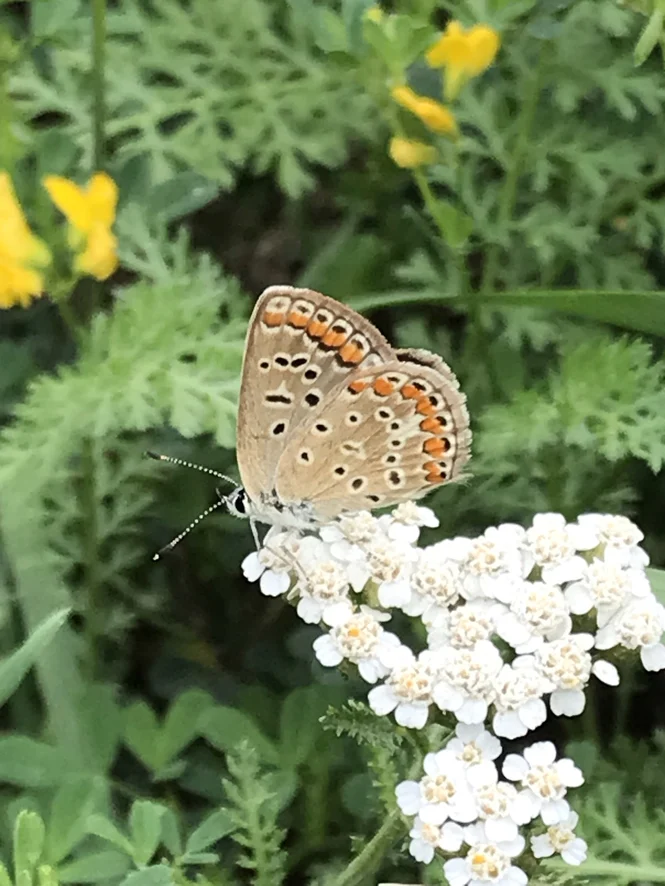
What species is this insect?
Polyommatus icarus
